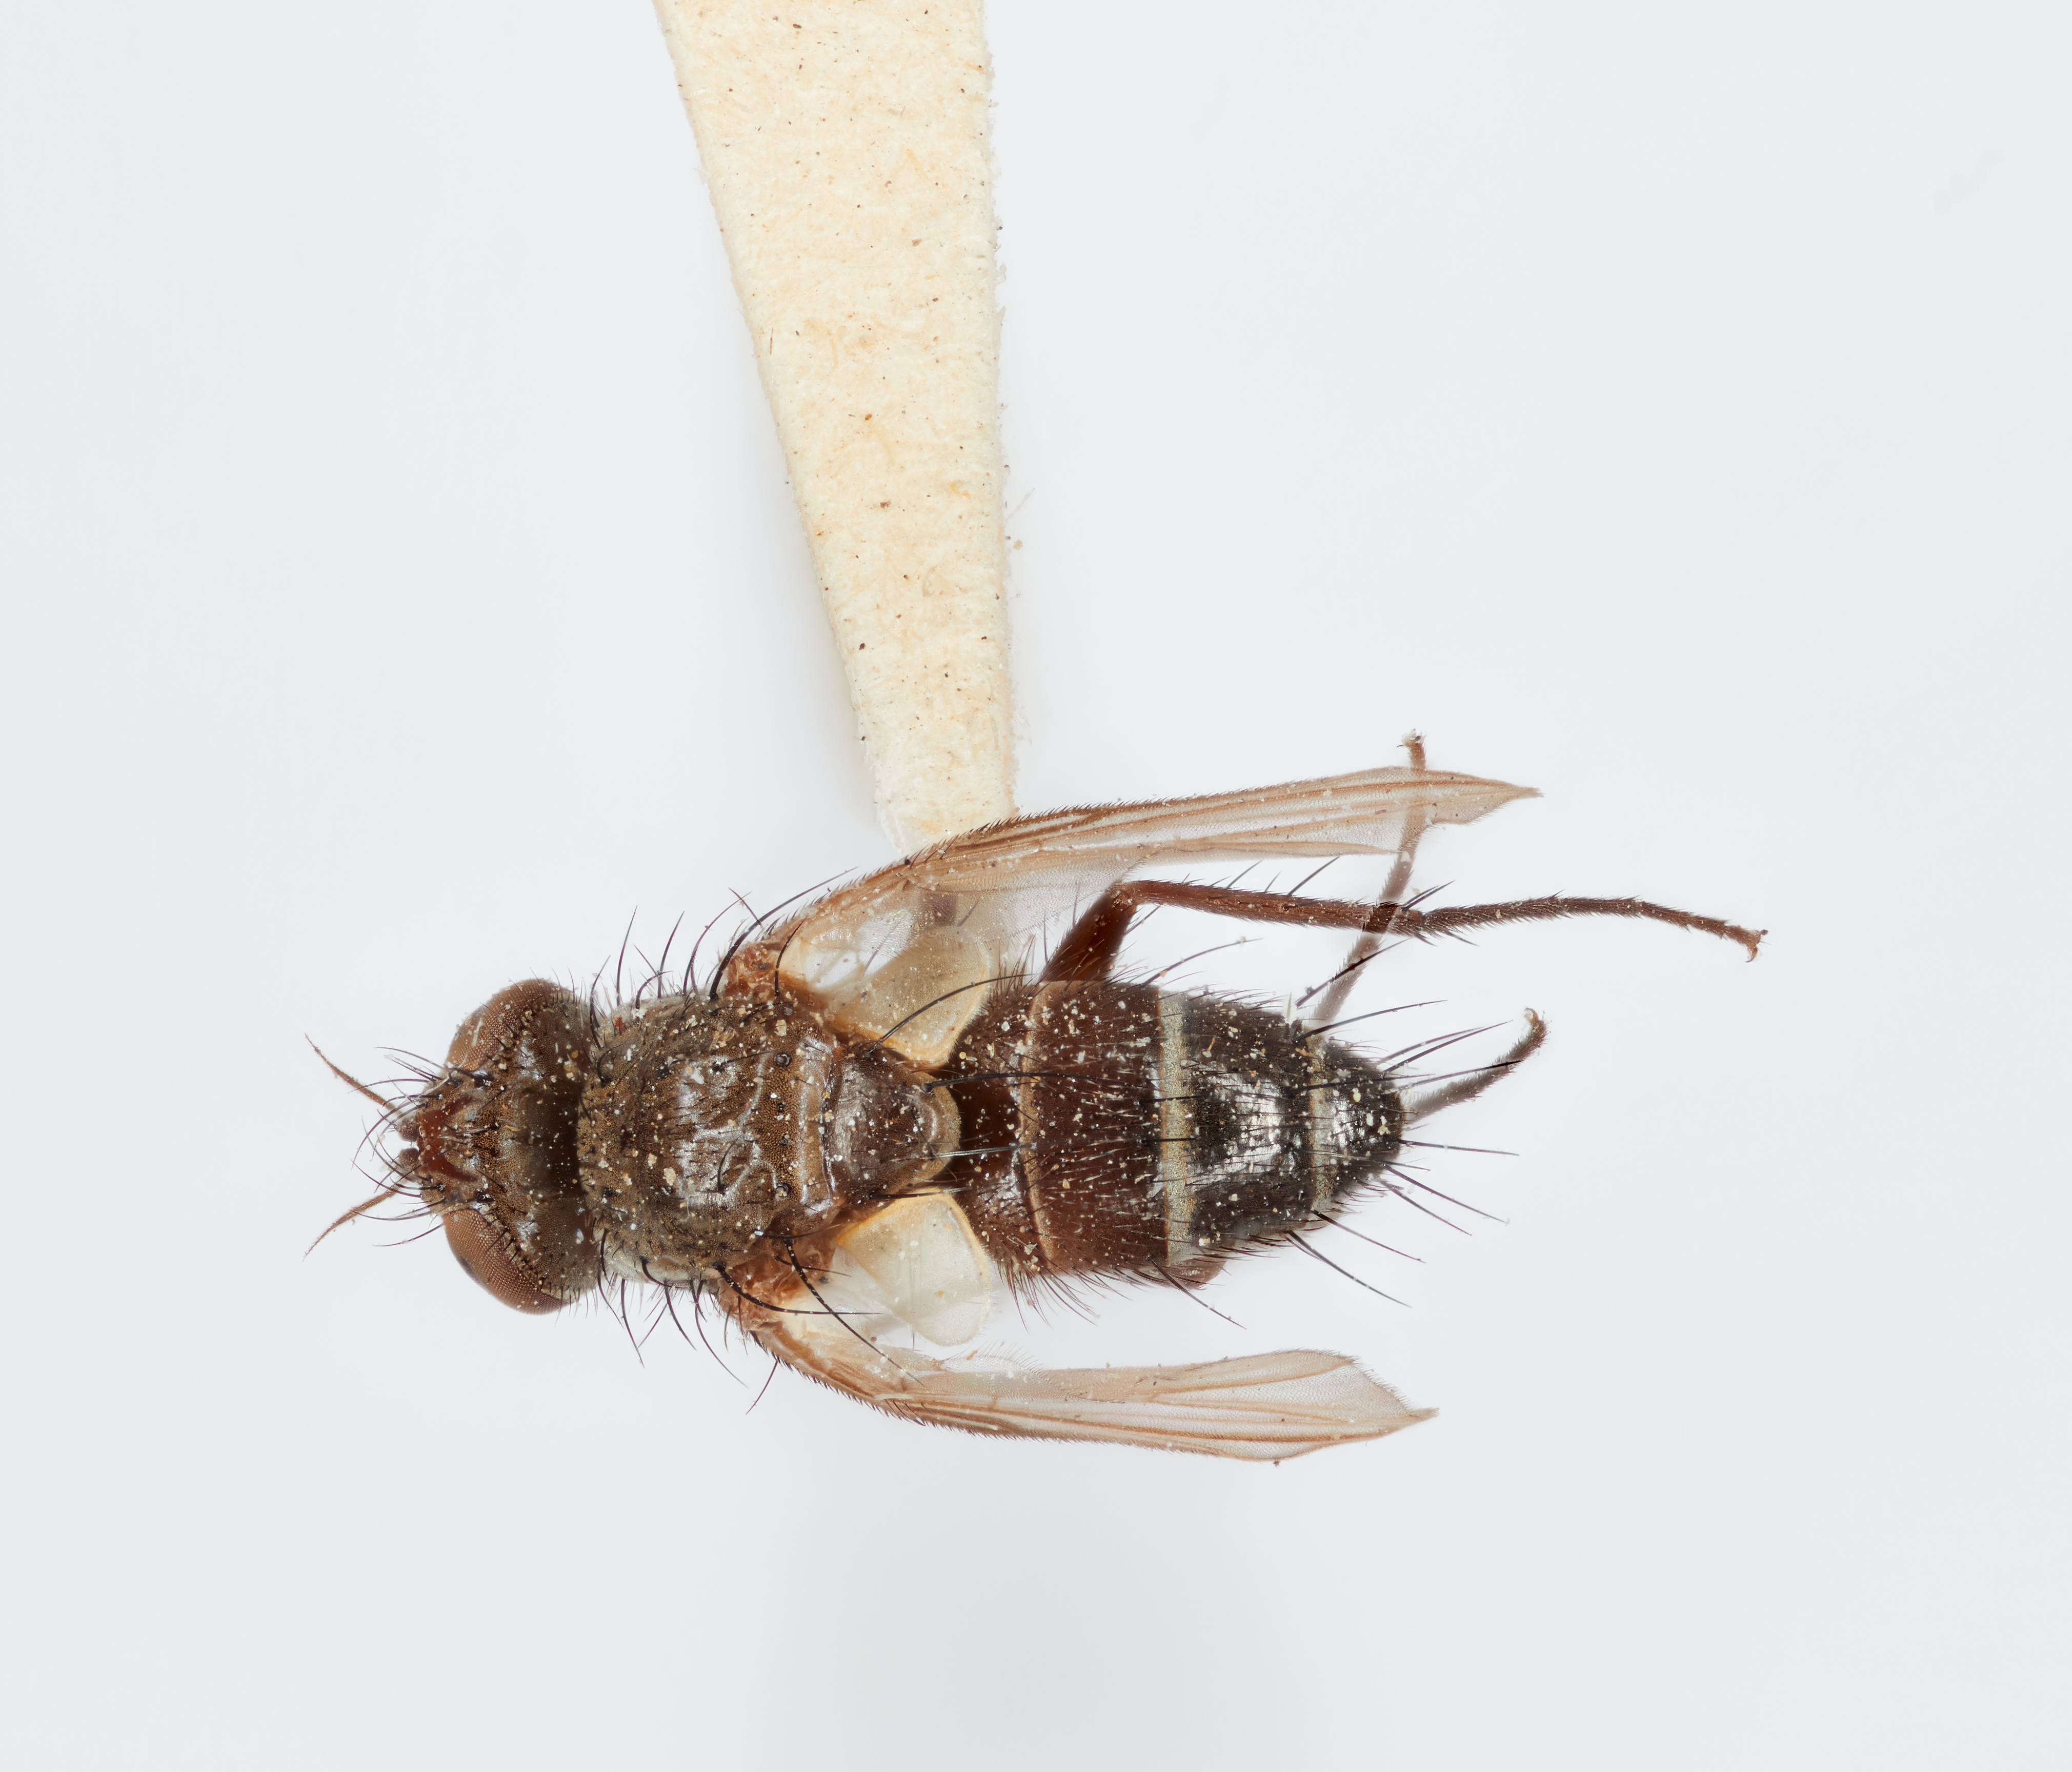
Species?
Siphophyto setiger
